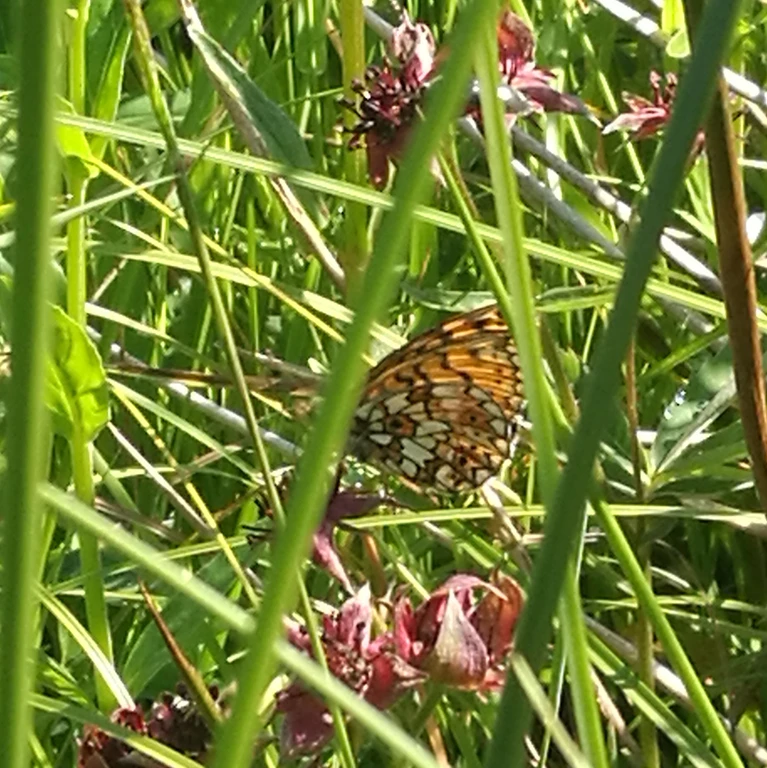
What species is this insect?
Boloria selene
